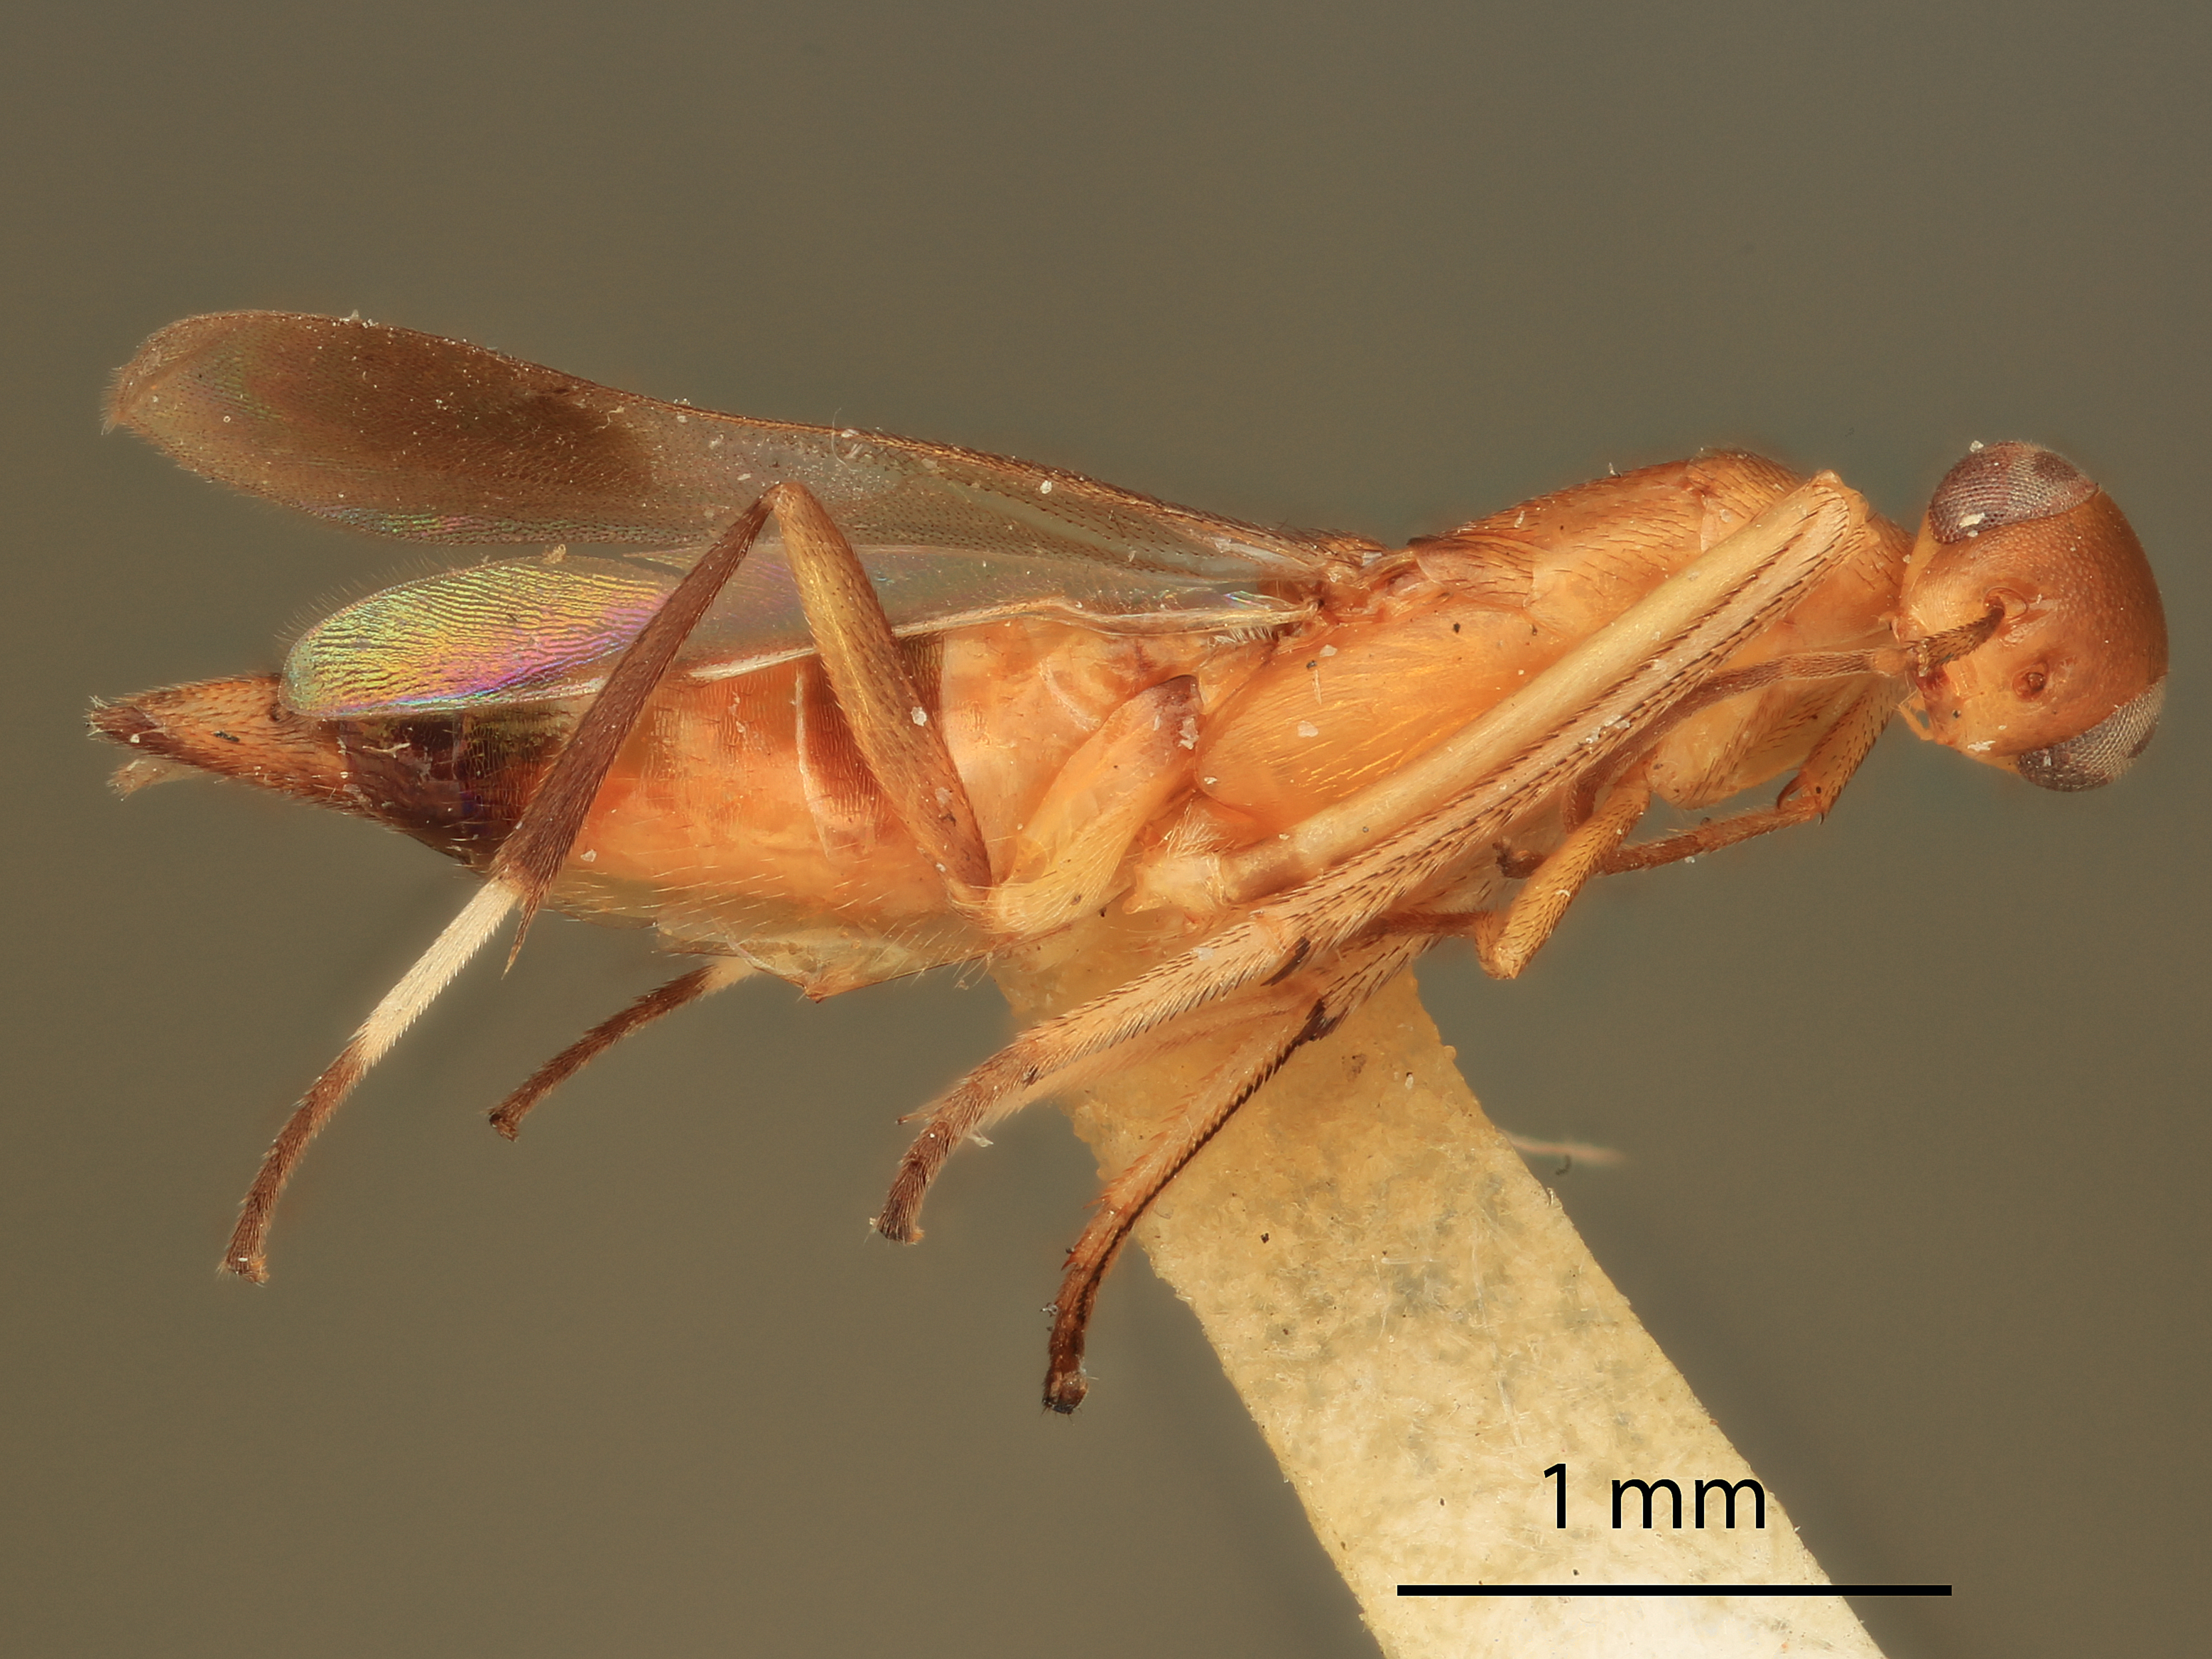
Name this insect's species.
Neanastatus trochantericus
